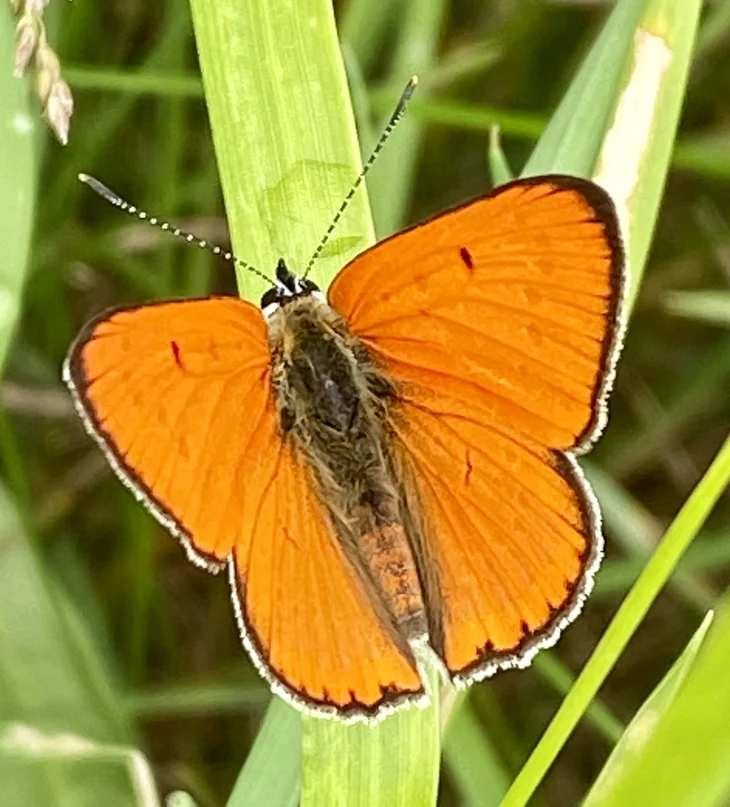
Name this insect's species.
Lycaena dispar
